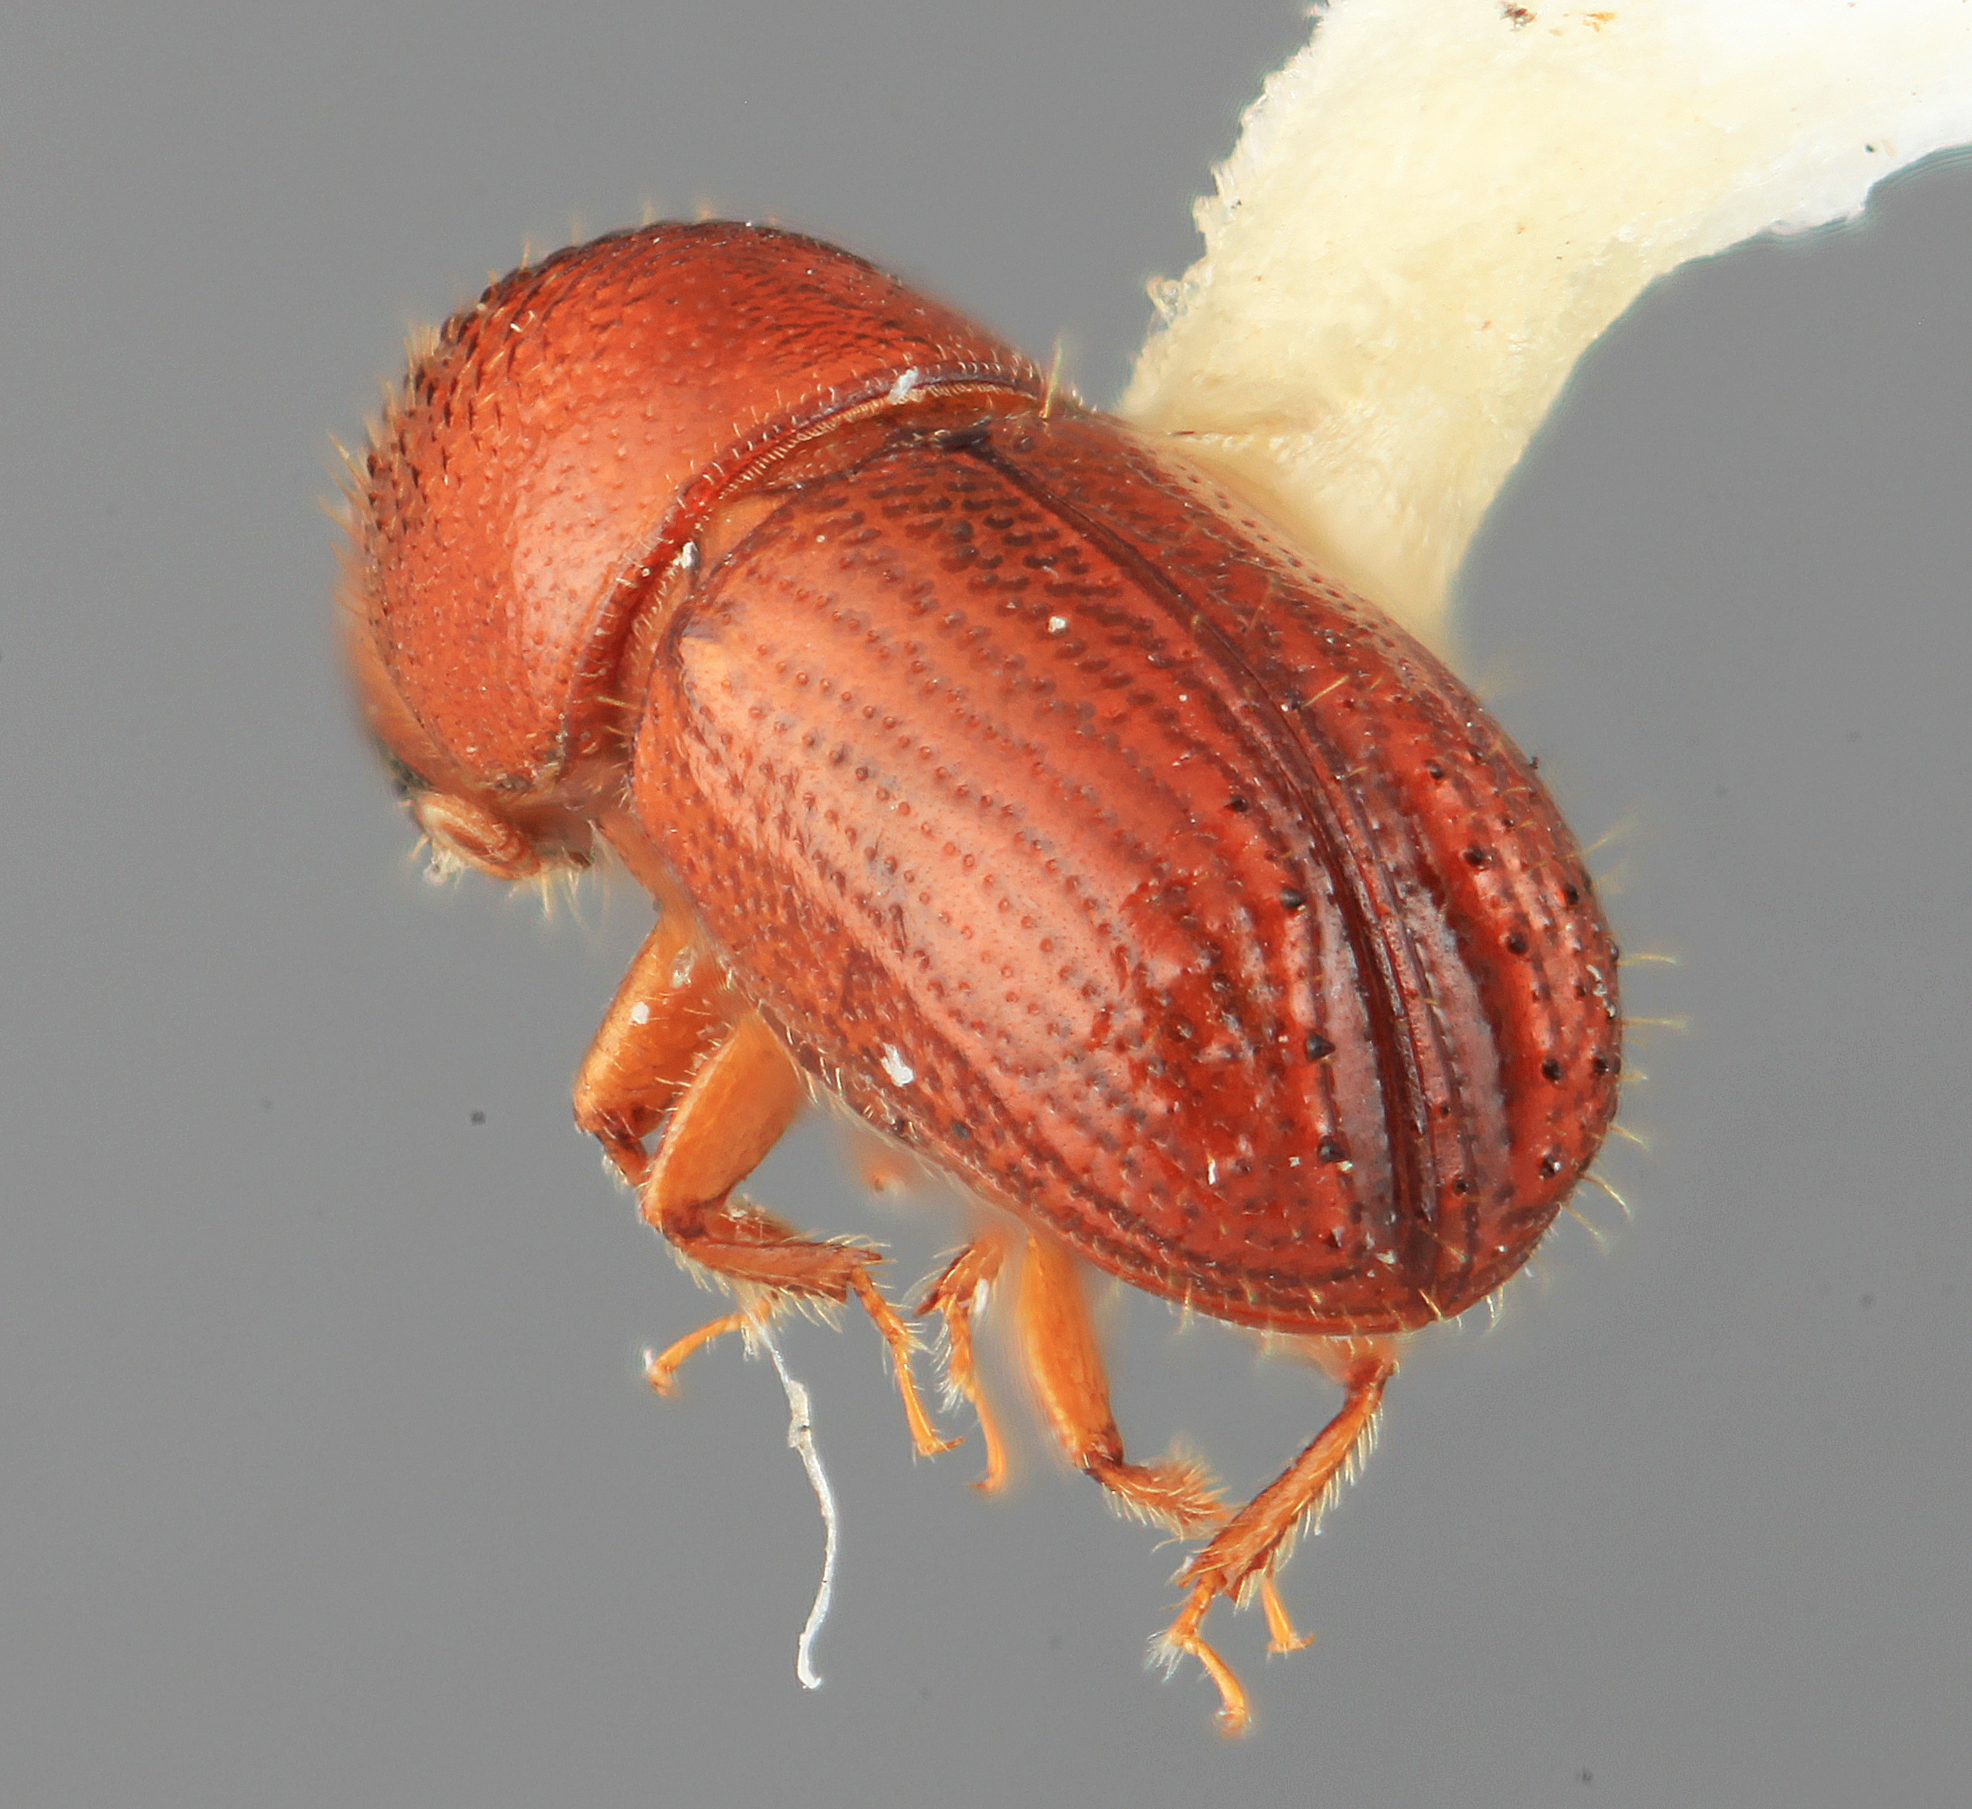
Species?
Phelloterus tersus
